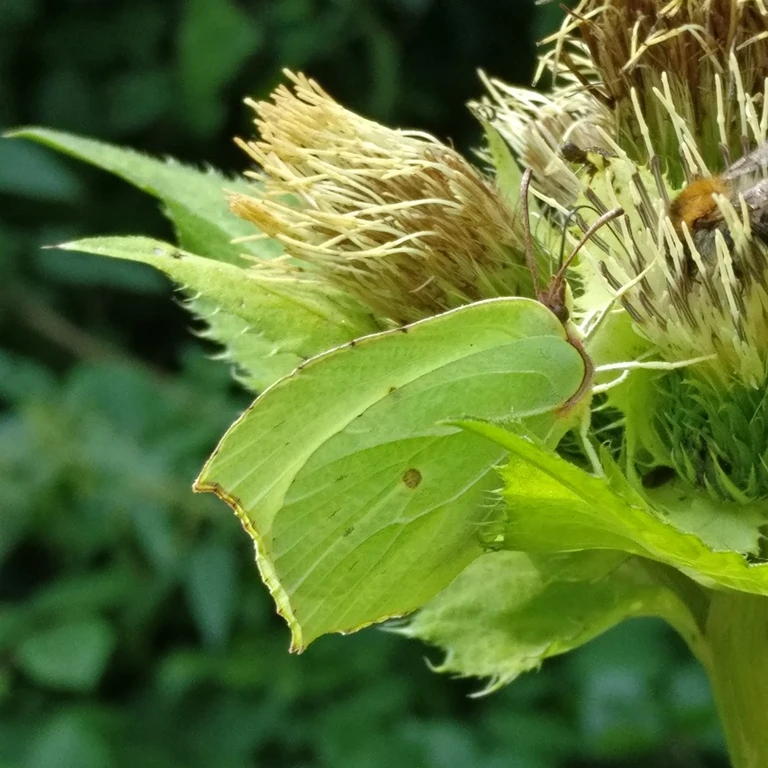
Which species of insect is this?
Gonepteryx rhamni
